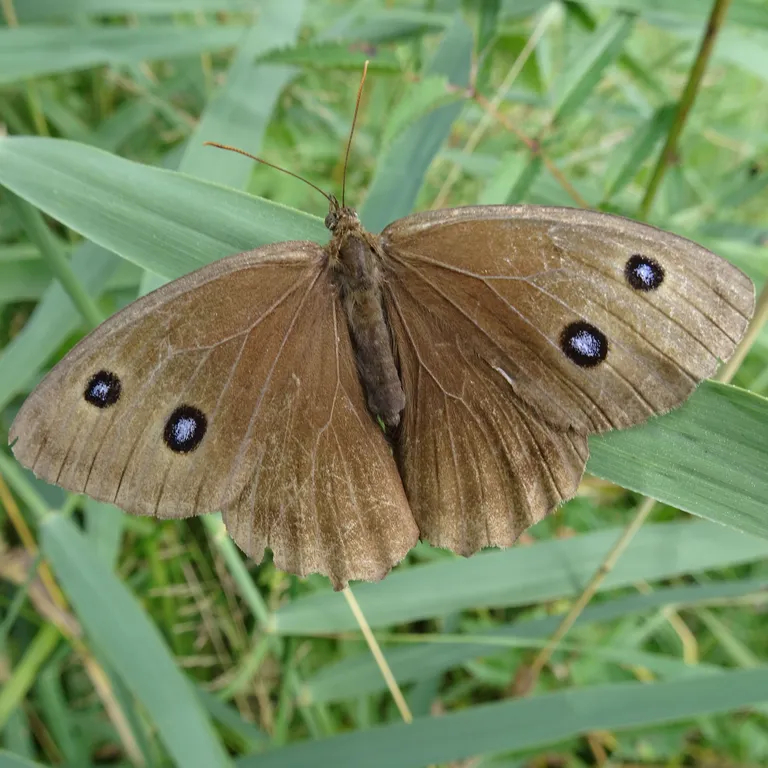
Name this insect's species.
Minois dryas
